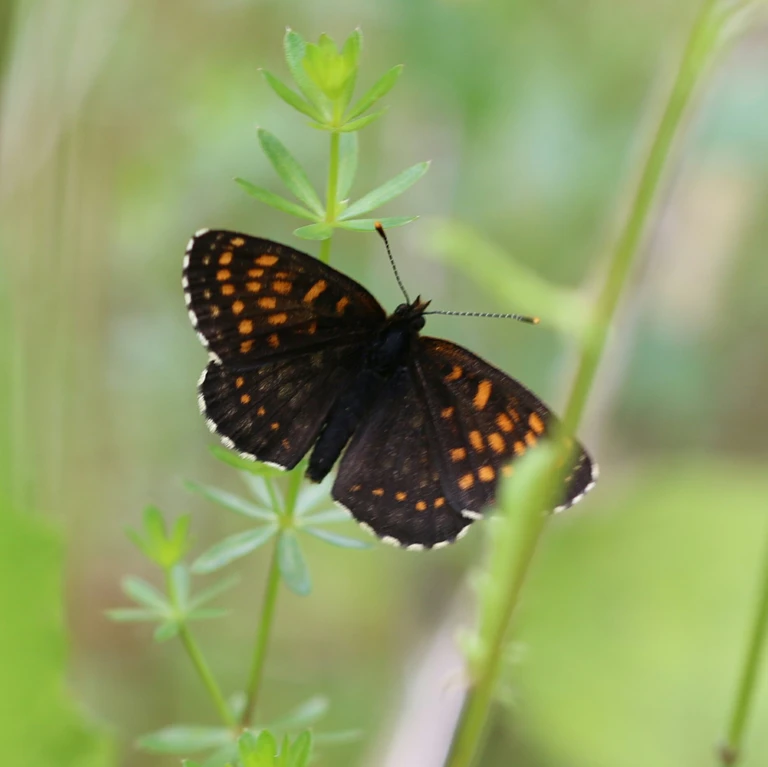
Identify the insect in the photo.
Melitaea diamina
